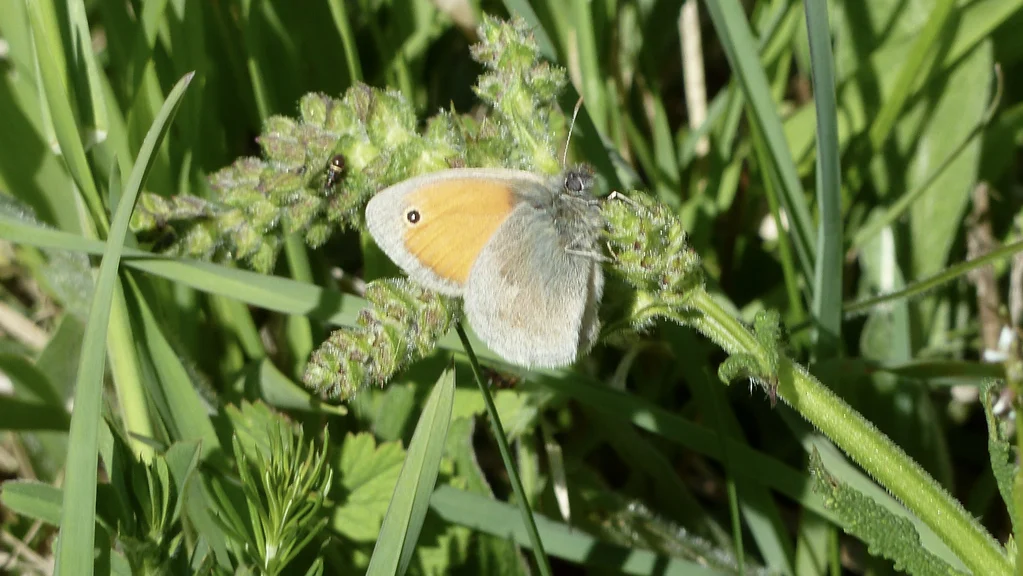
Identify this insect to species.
Coenonympha pamphilus
